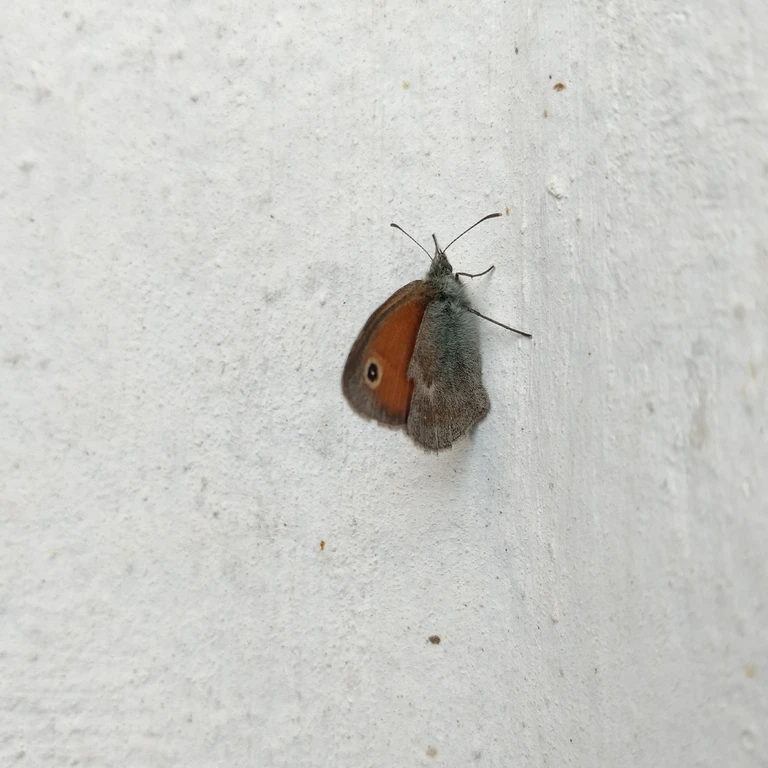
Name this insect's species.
Coenonympha pamphilus
